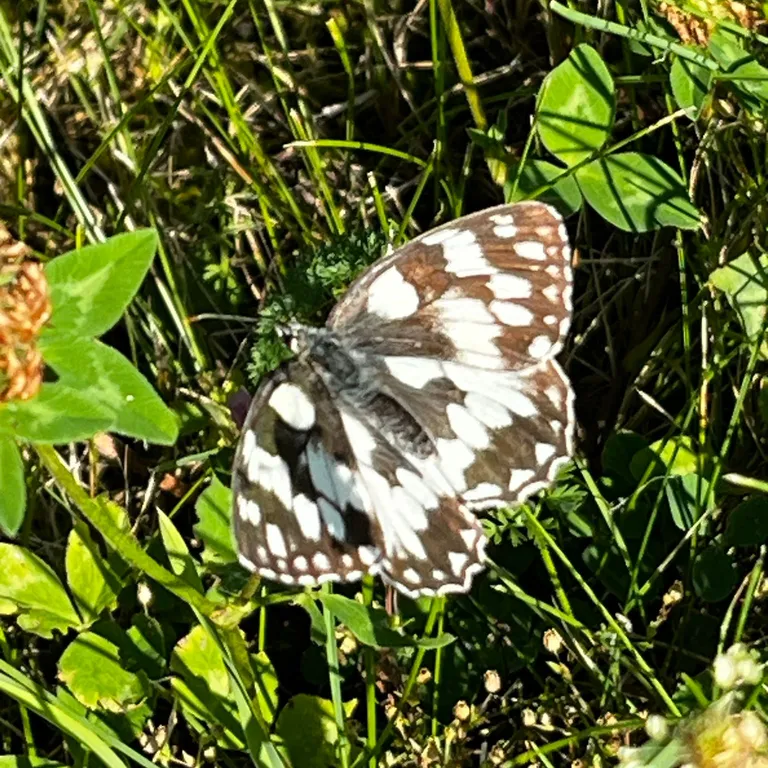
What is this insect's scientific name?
Melanargia galathea
